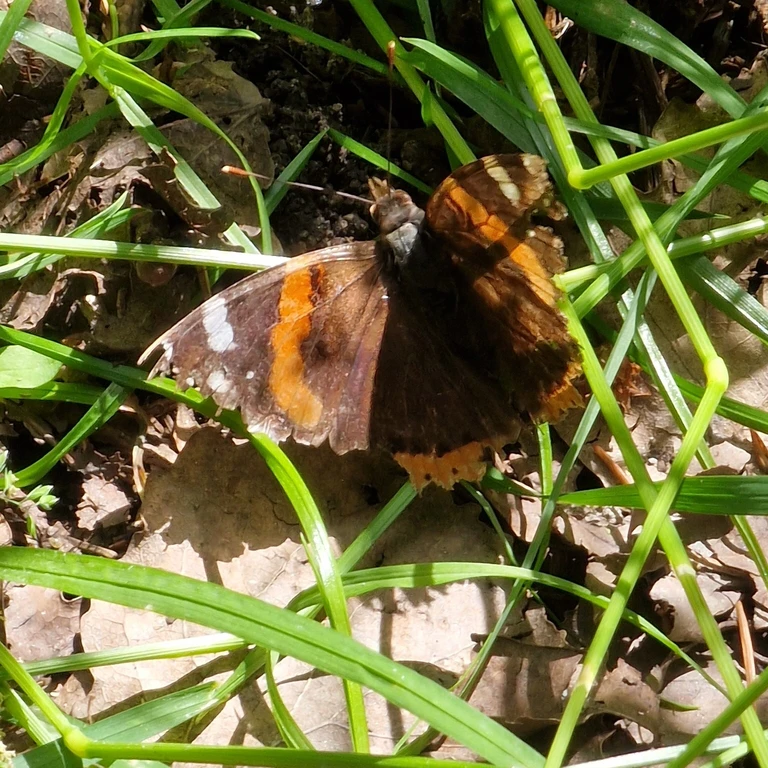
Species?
Vanessa atalanta
